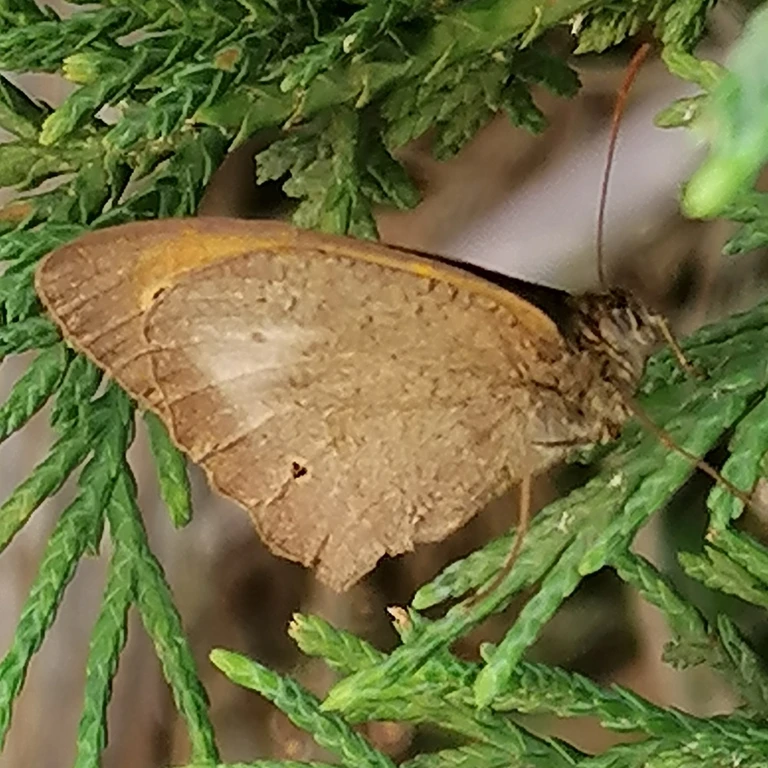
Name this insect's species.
Maniola jurtina
